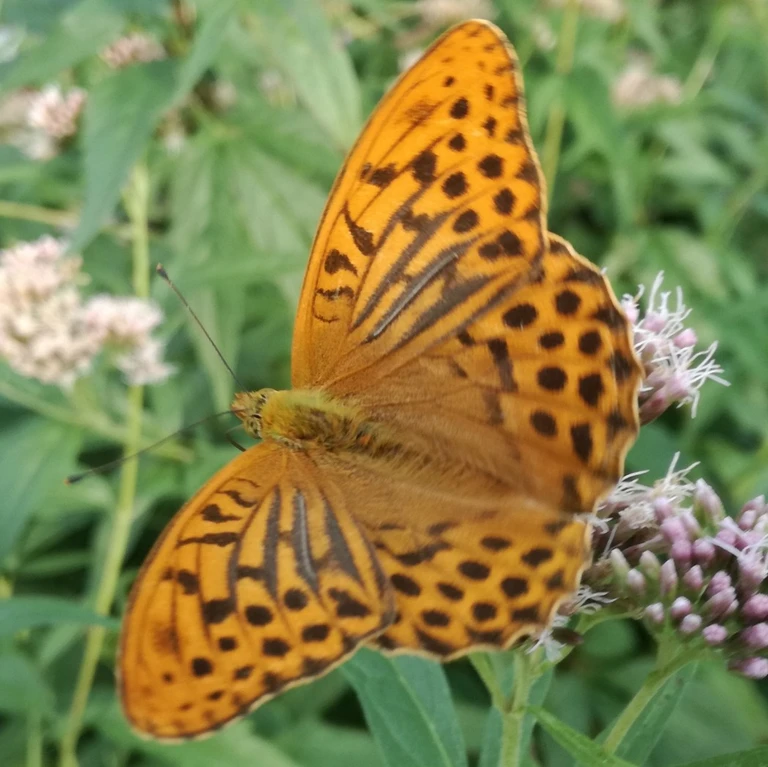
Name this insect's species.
Argynnis paphia
